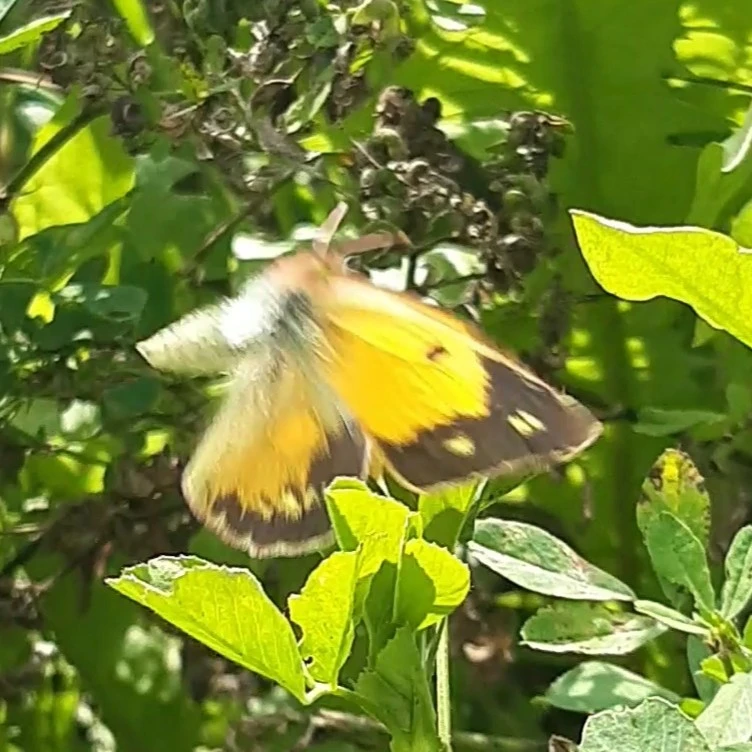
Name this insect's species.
Colias croceus
